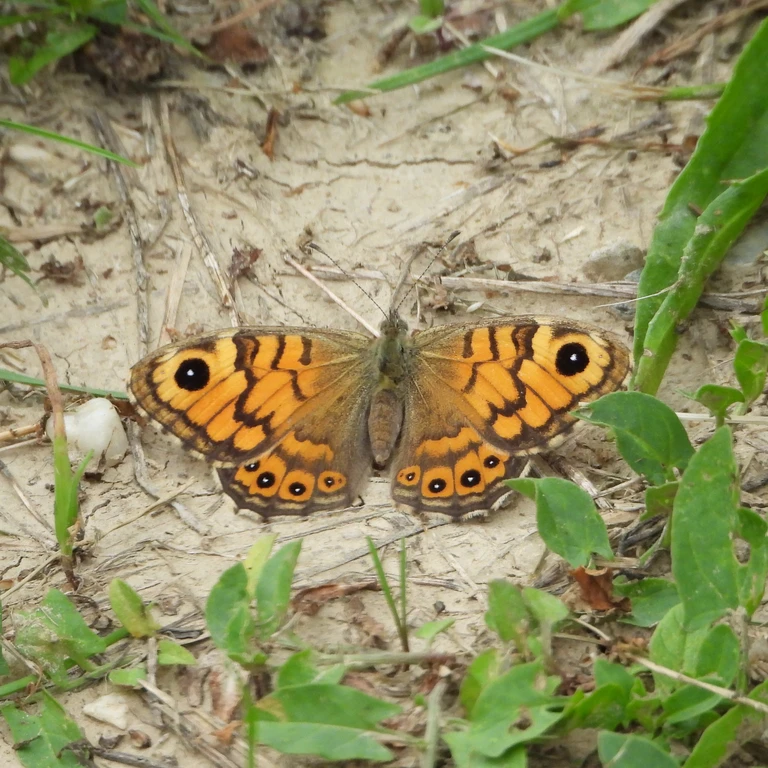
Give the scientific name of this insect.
Lasiommata megera (also Pararge megera)
